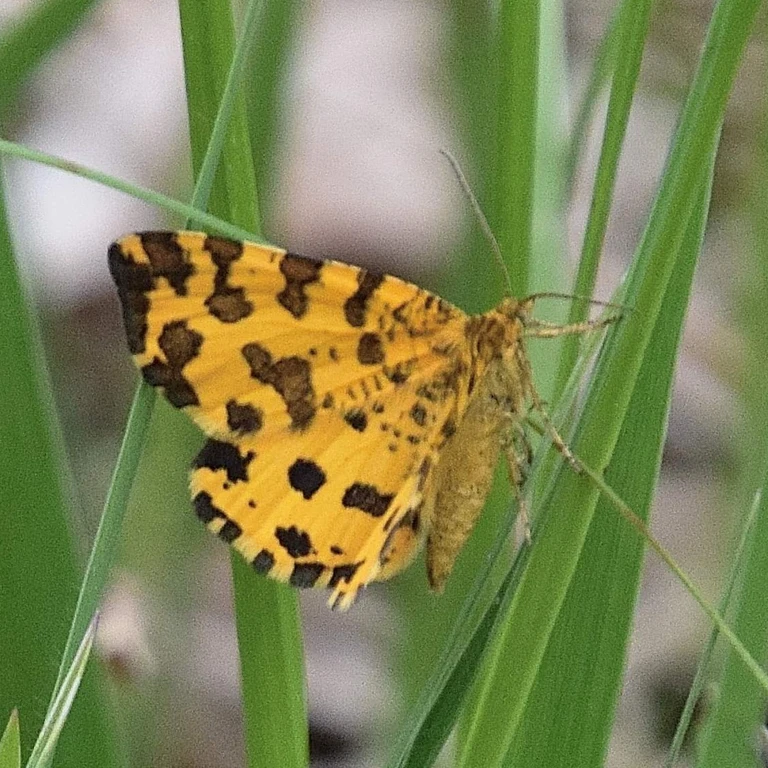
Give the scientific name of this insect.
Pseudopanthera macularia
